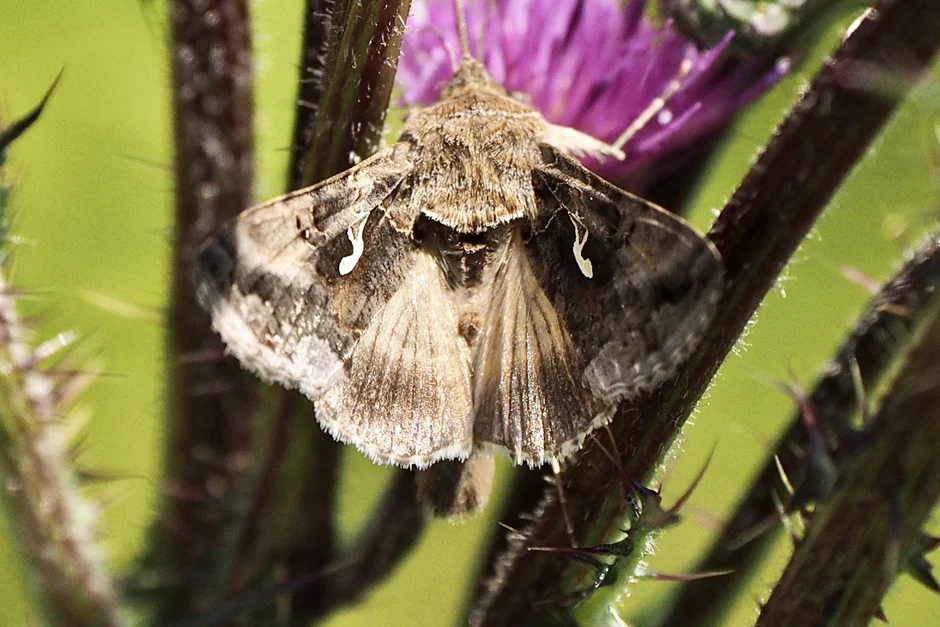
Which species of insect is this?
Autographa gamma
